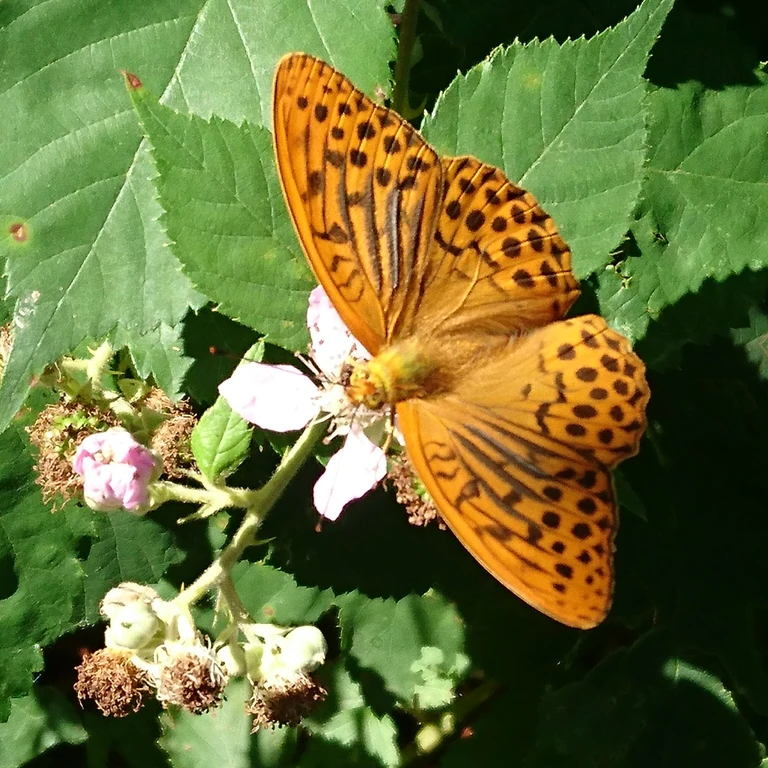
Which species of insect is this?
Argynnis paphia
